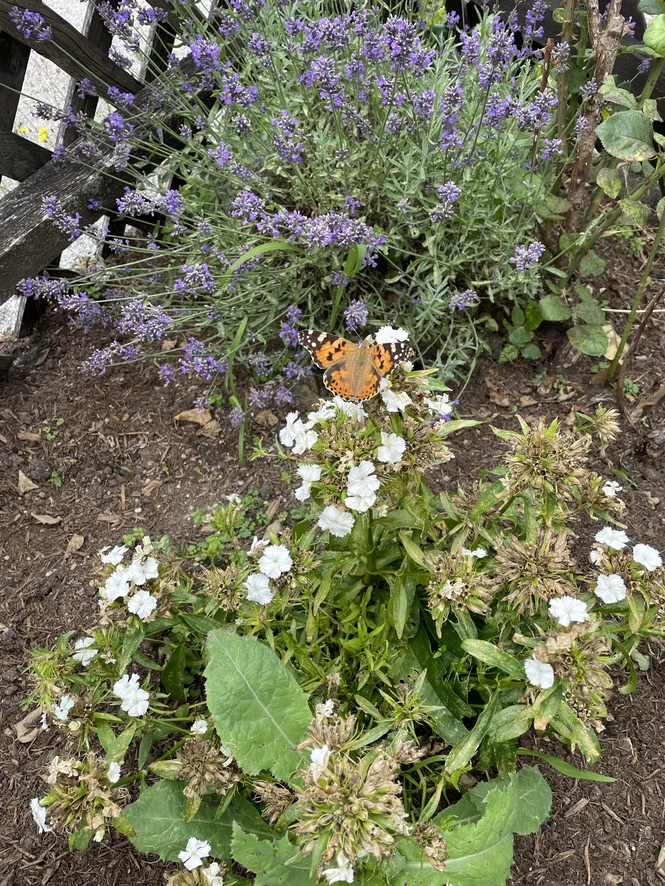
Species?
Vanessa cardui
